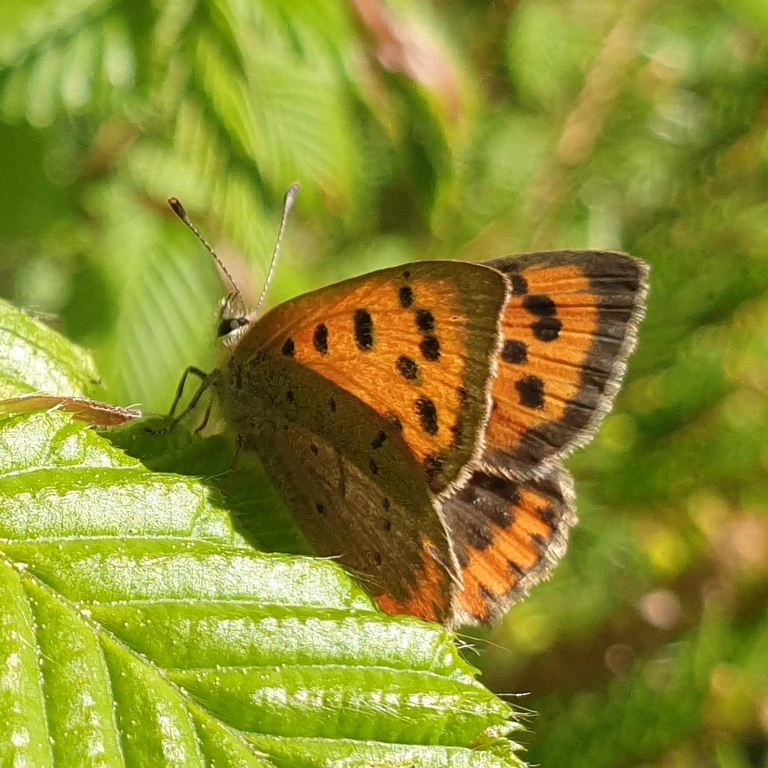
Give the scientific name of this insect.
Lycaena phlaeas
